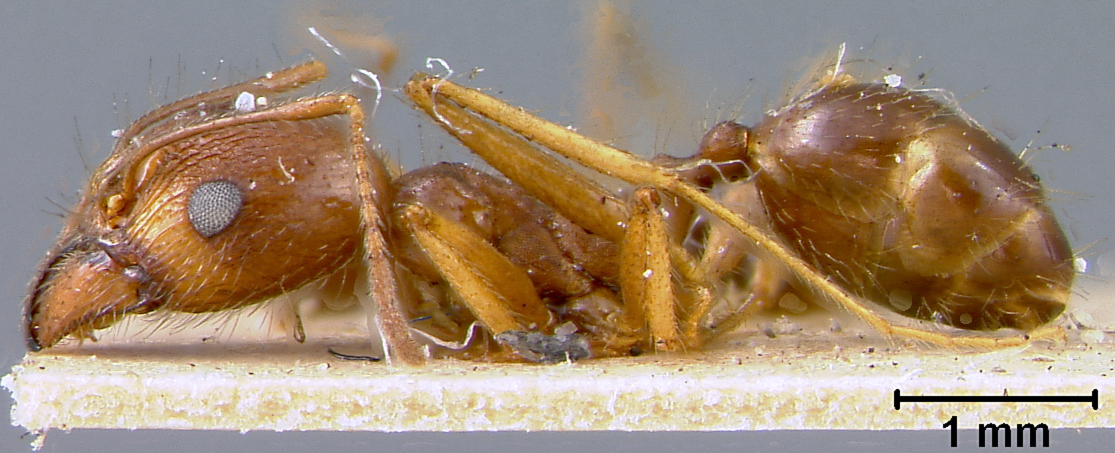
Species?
Pheidole desertorum
